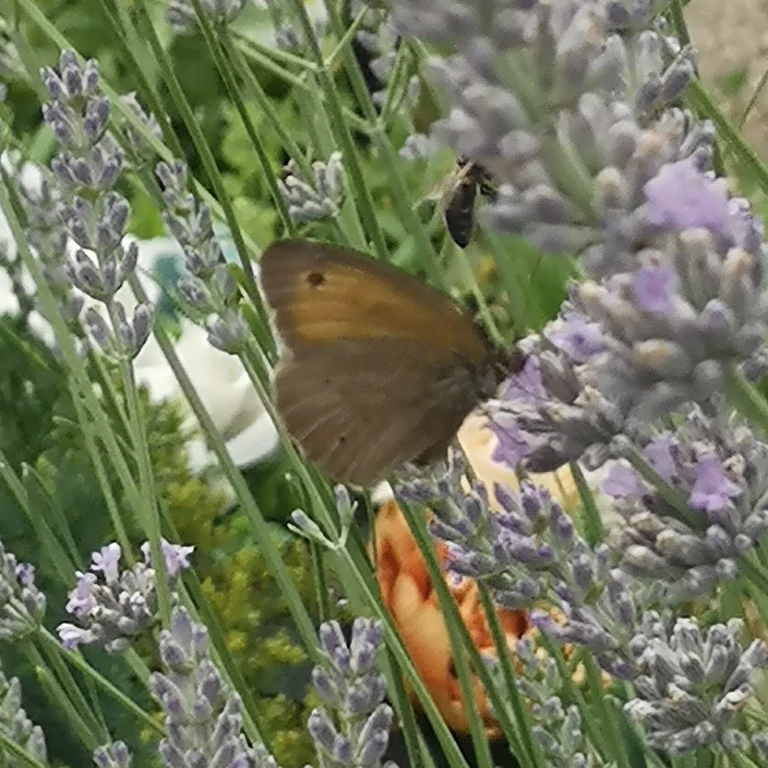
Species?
Maniola jurtina
